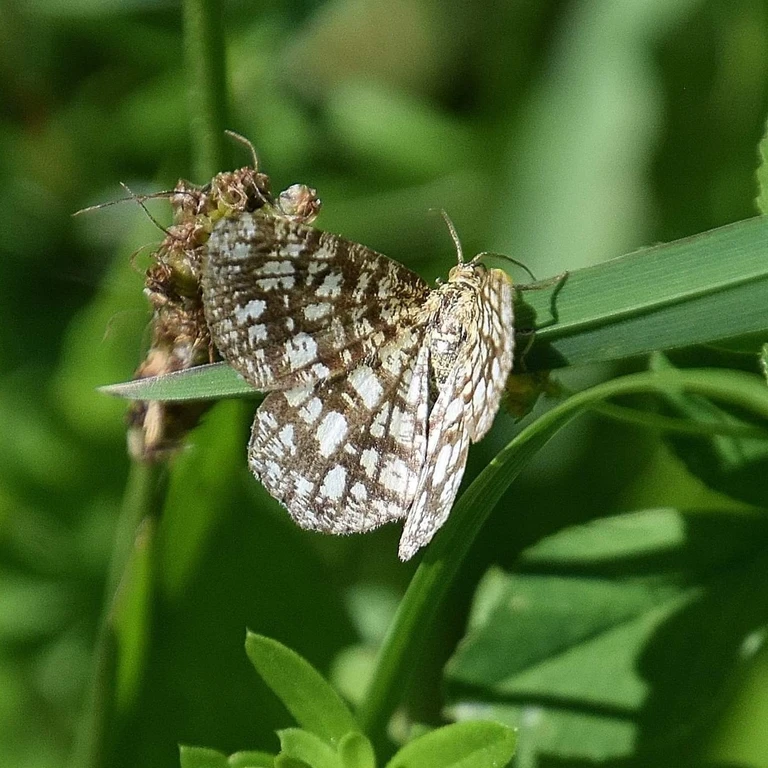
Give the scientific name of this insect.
Chiasmia clathrata
